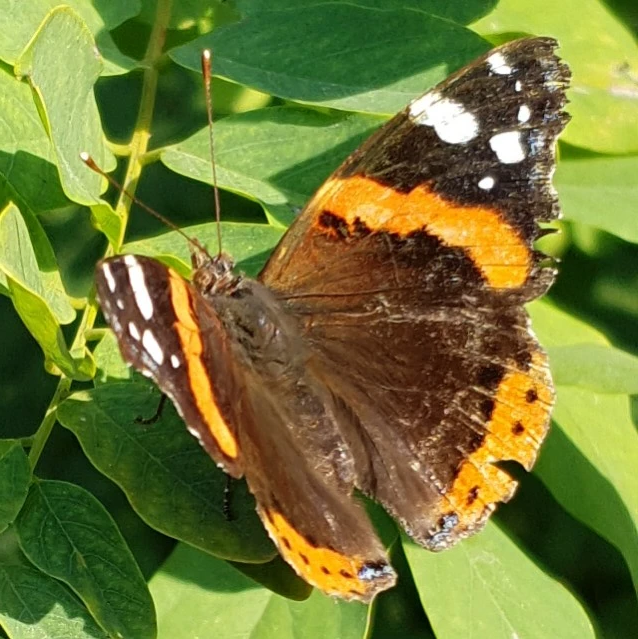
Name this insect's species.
Vanessa atalanta
